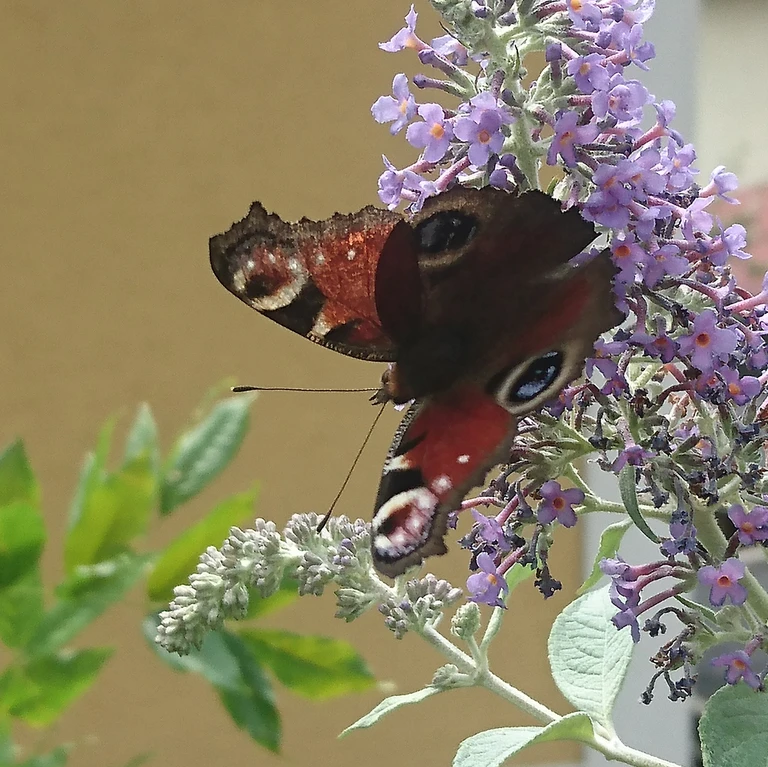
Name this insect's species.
Aglais io
